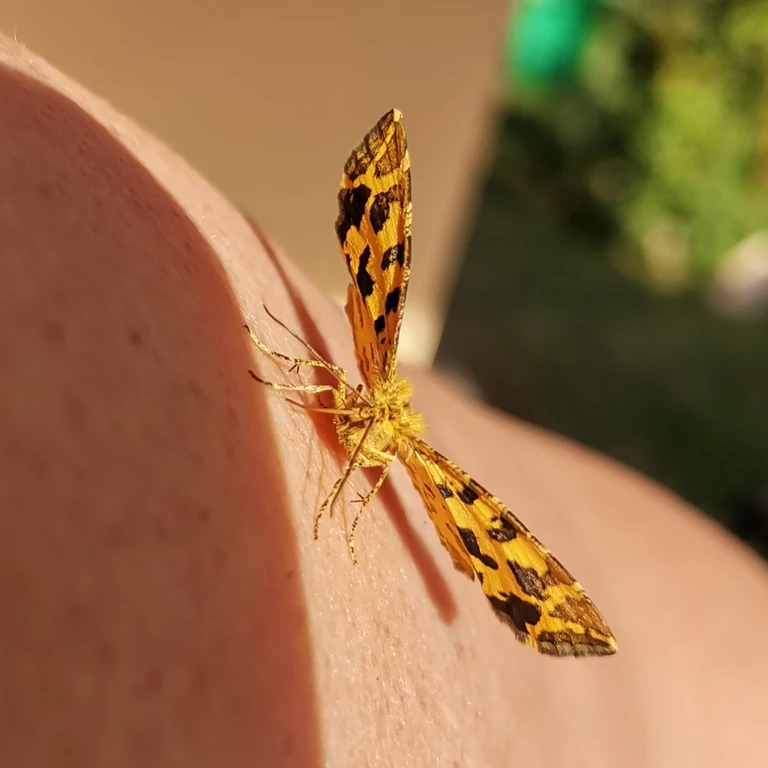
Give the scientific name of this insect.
Pseudopanthera macularia
